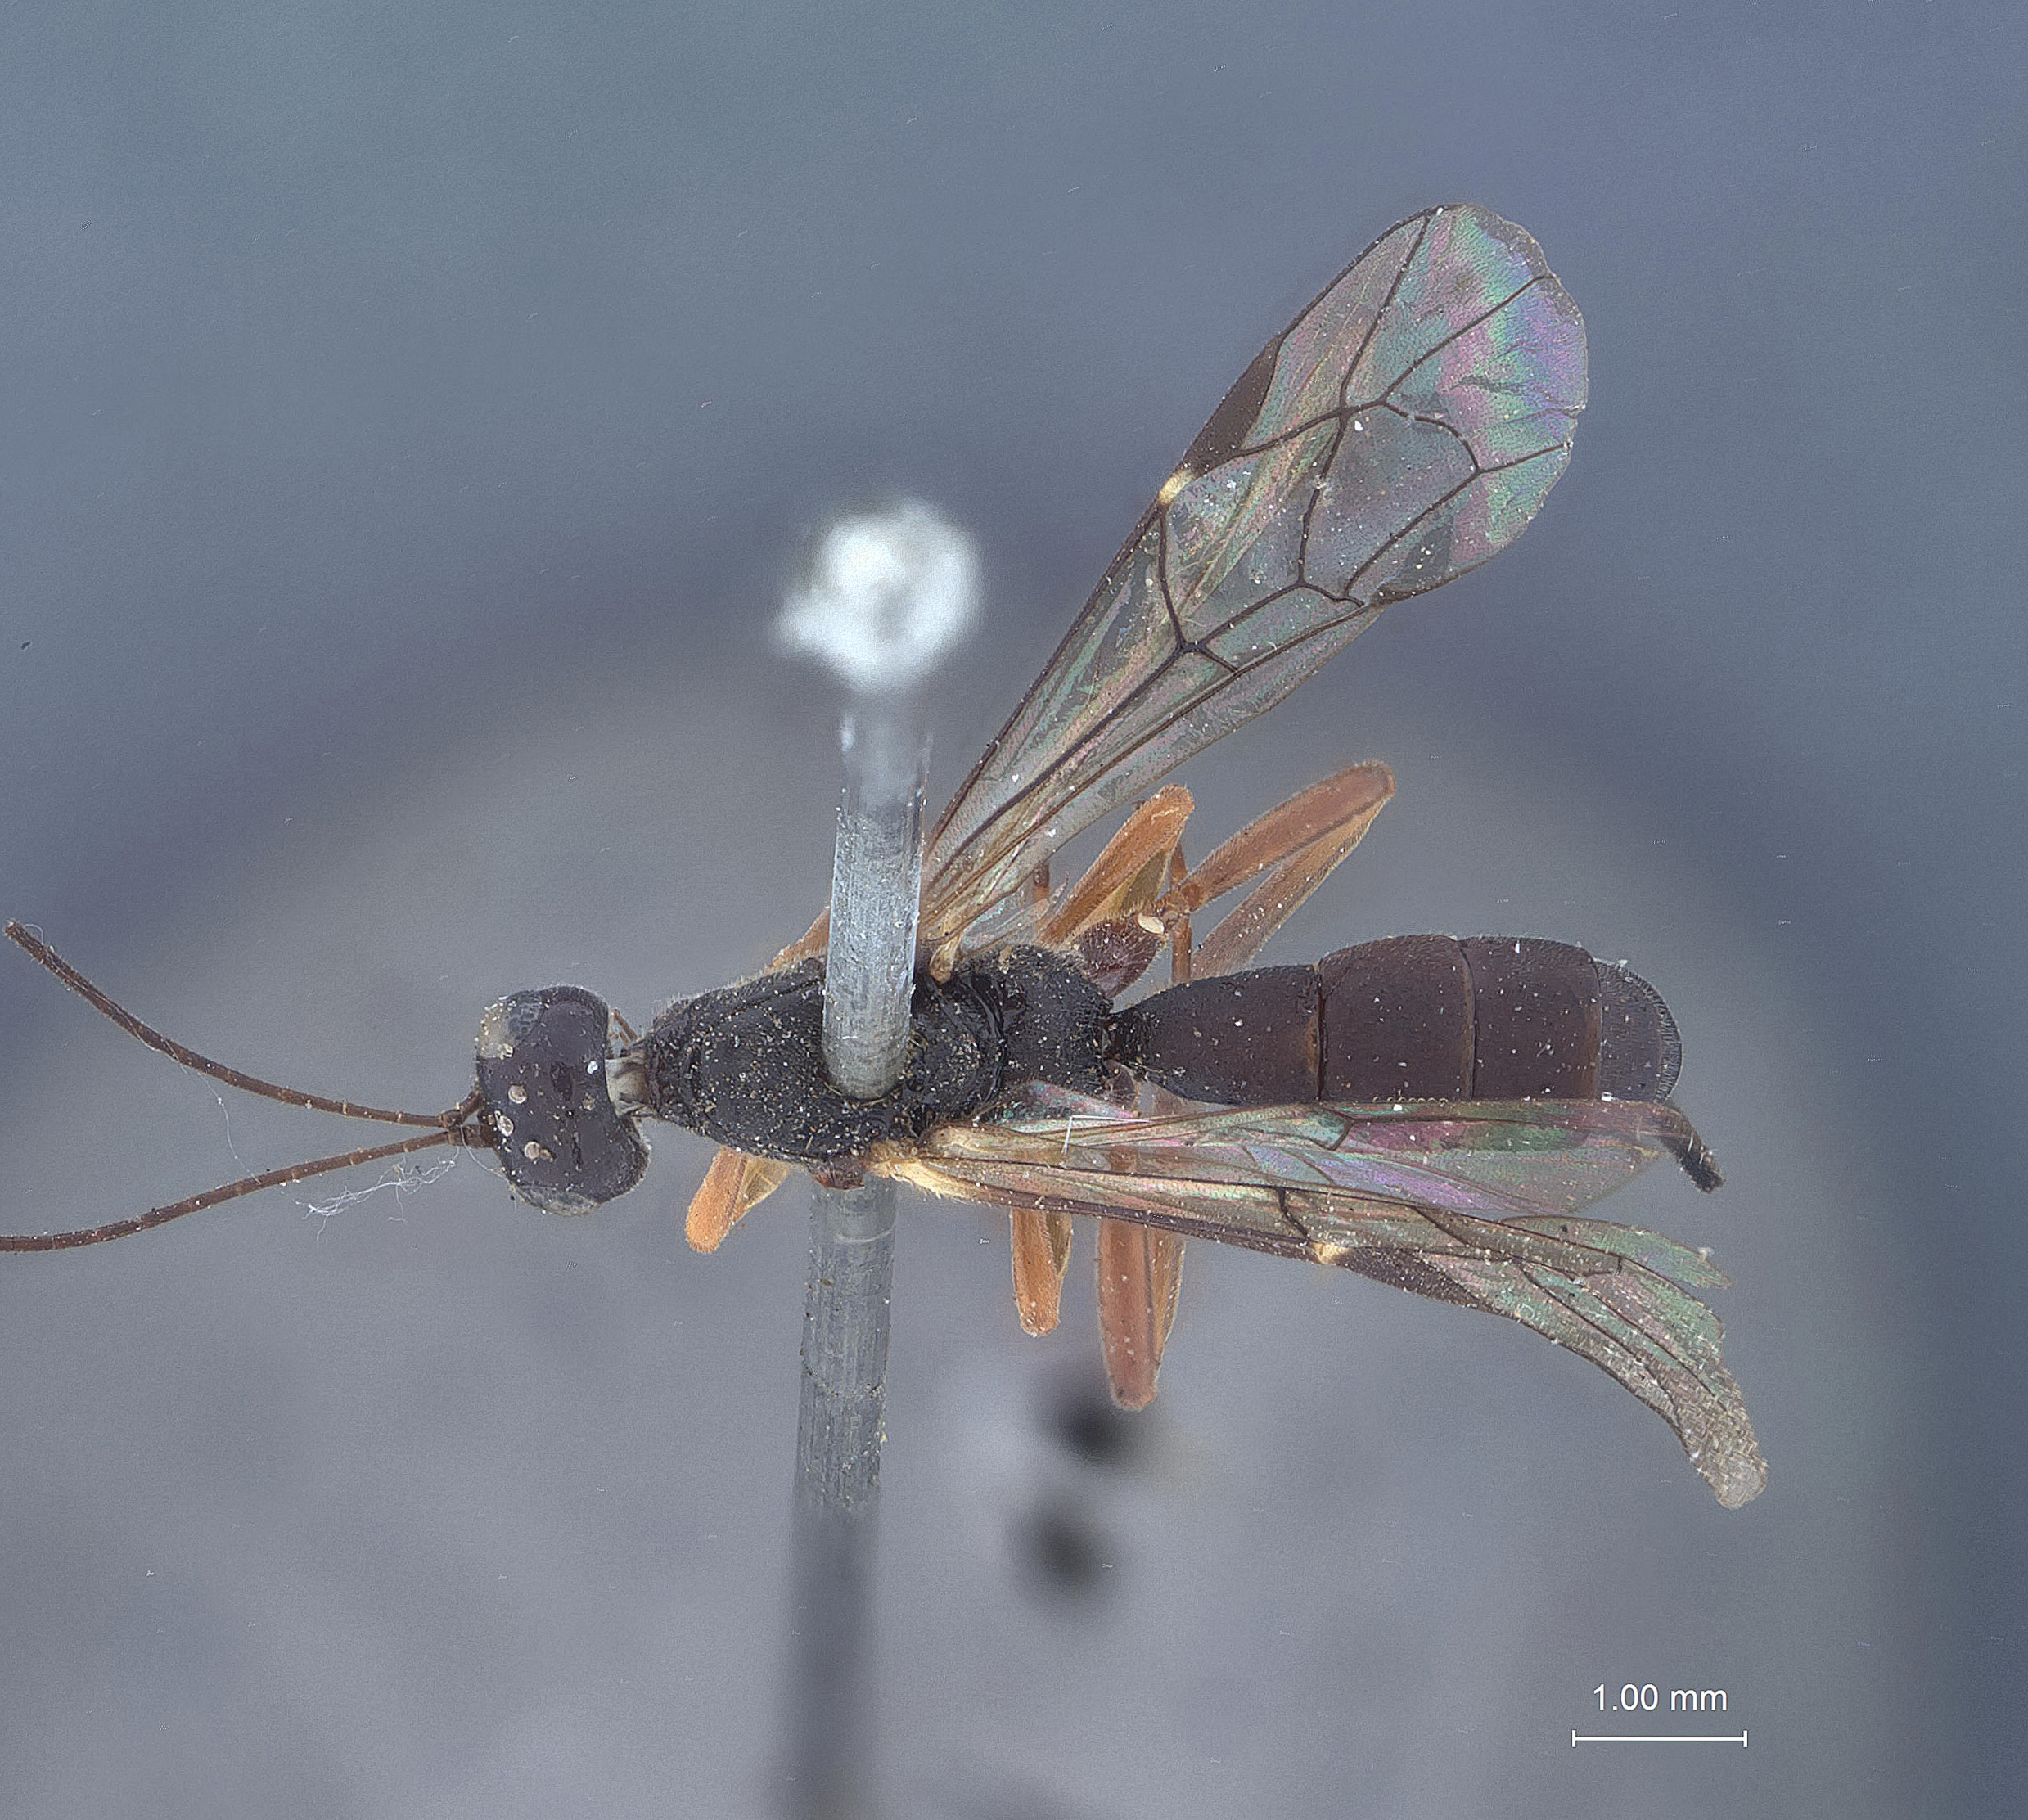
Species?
Xorides medius
